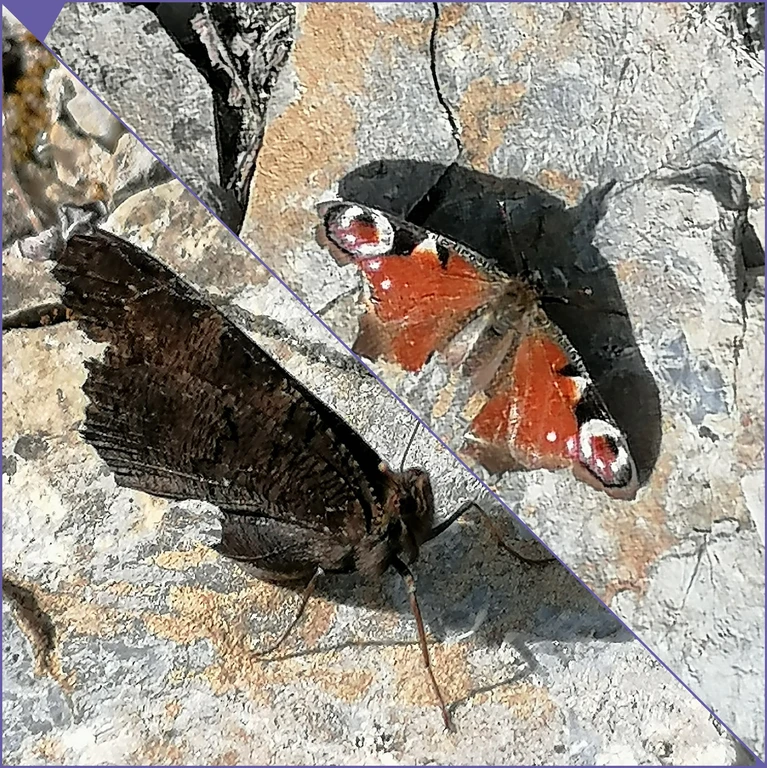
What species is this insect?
Aglais io
